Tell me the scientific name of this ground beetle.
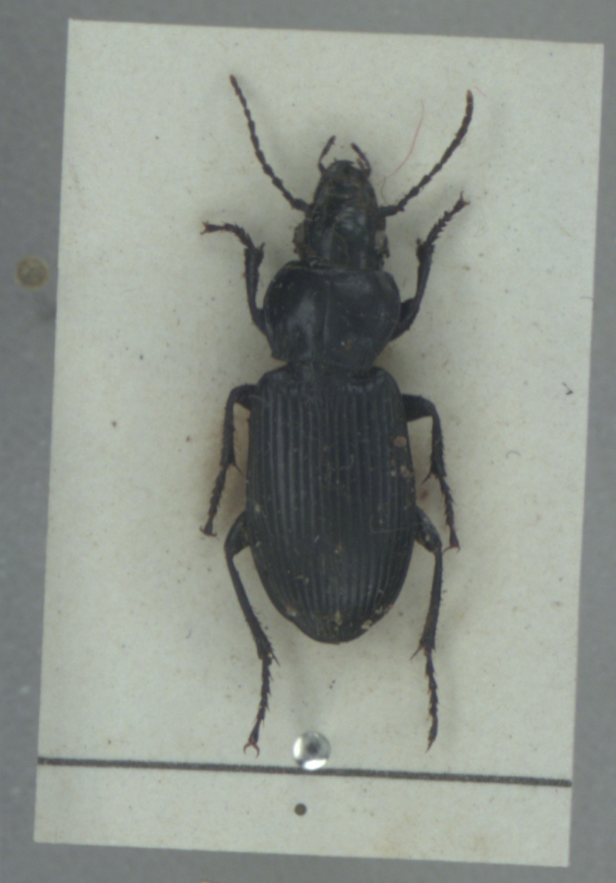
Pterostichus melanarius
